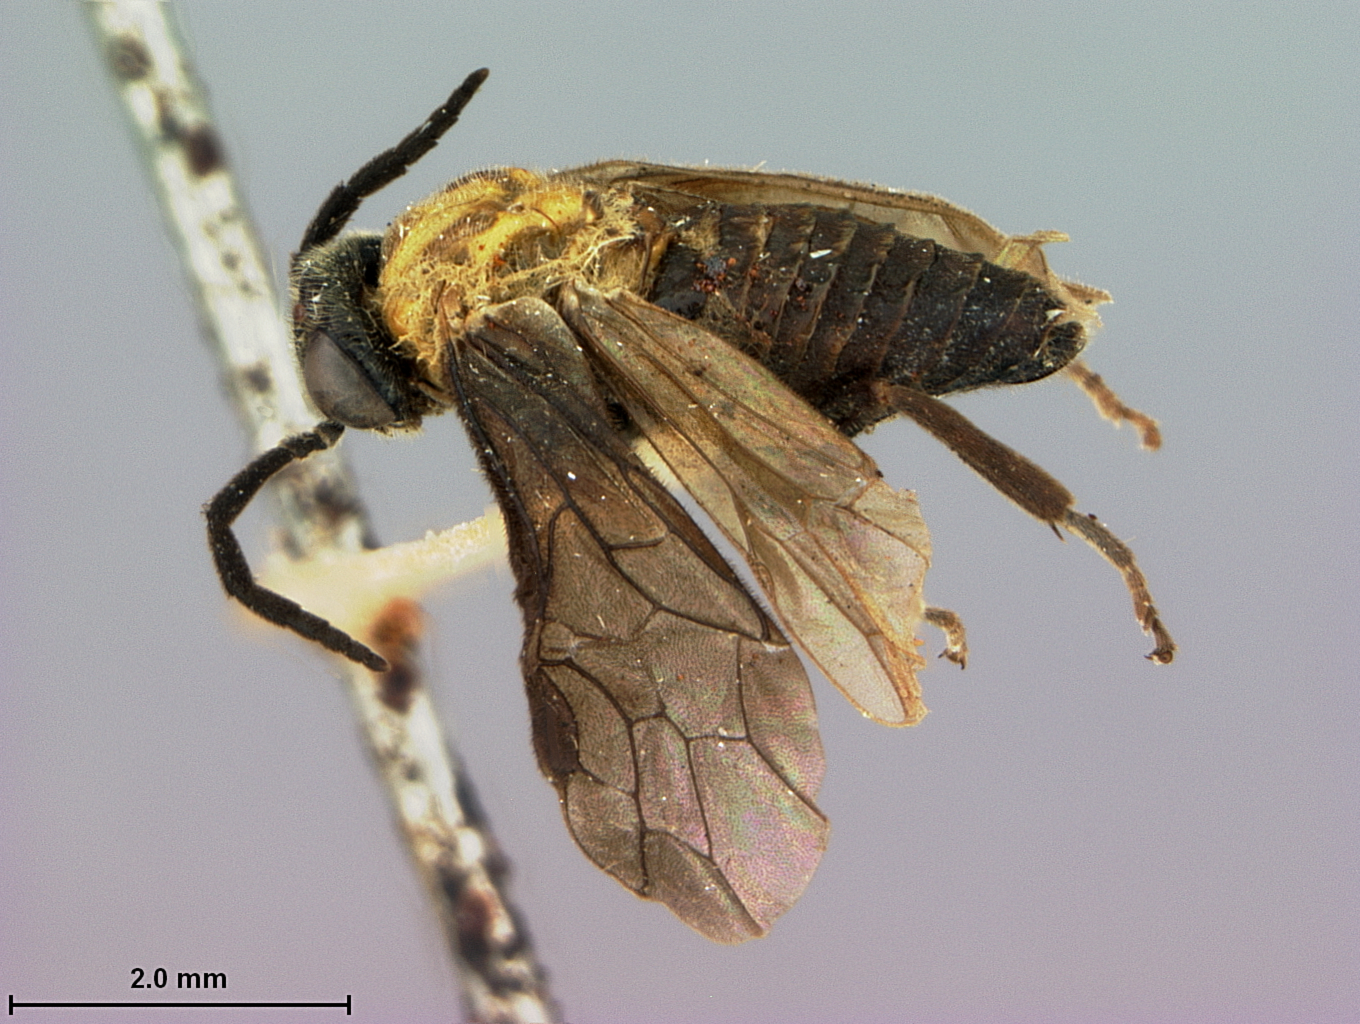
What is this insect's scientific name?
Caliroa floridana
